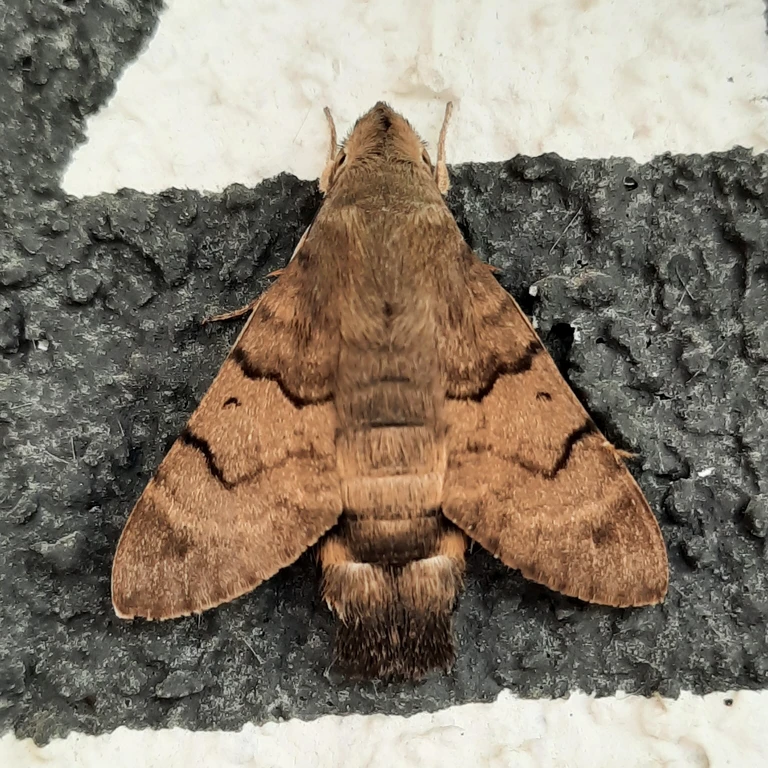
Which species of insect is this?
Macroglossum stellatarum
